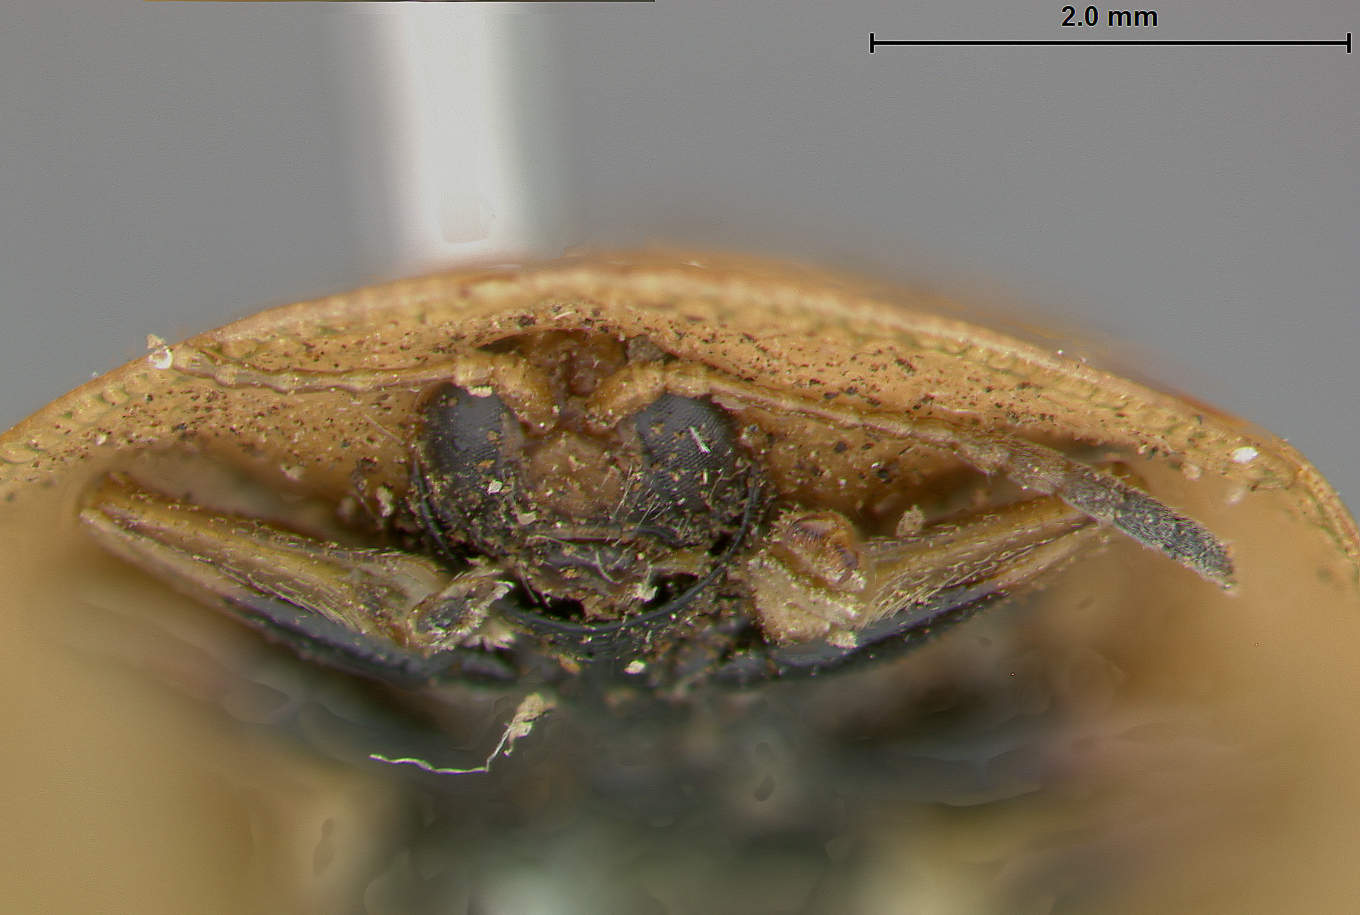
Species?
Cassida strigosa
